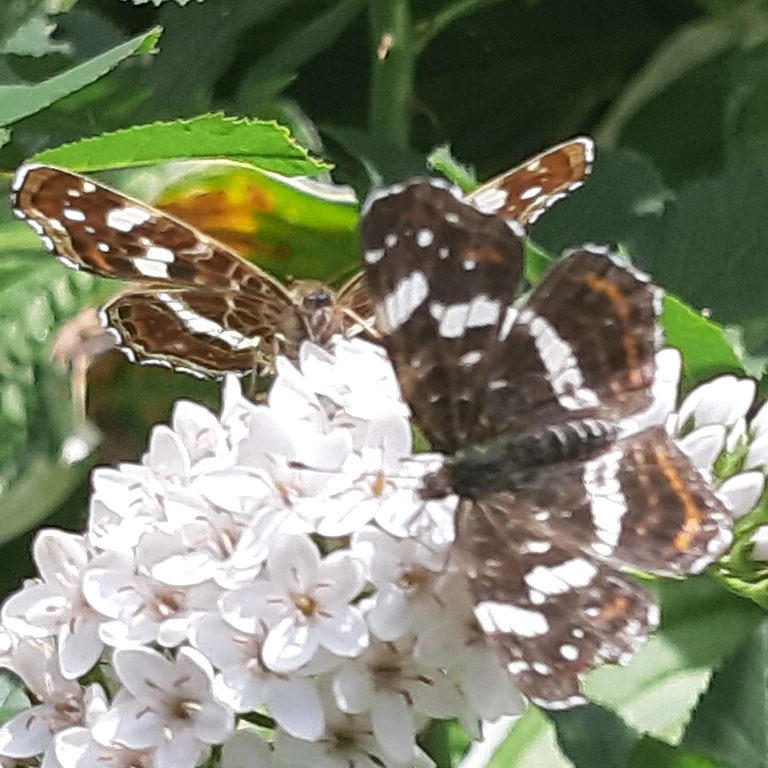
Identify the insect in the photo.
Araschnia levana
